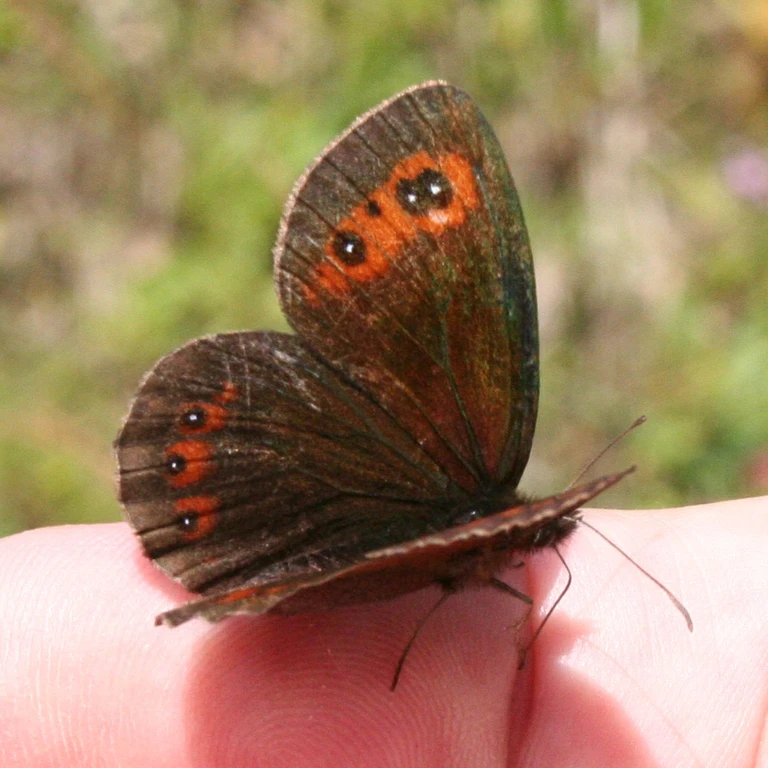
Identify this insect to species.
Erebia aethiops
